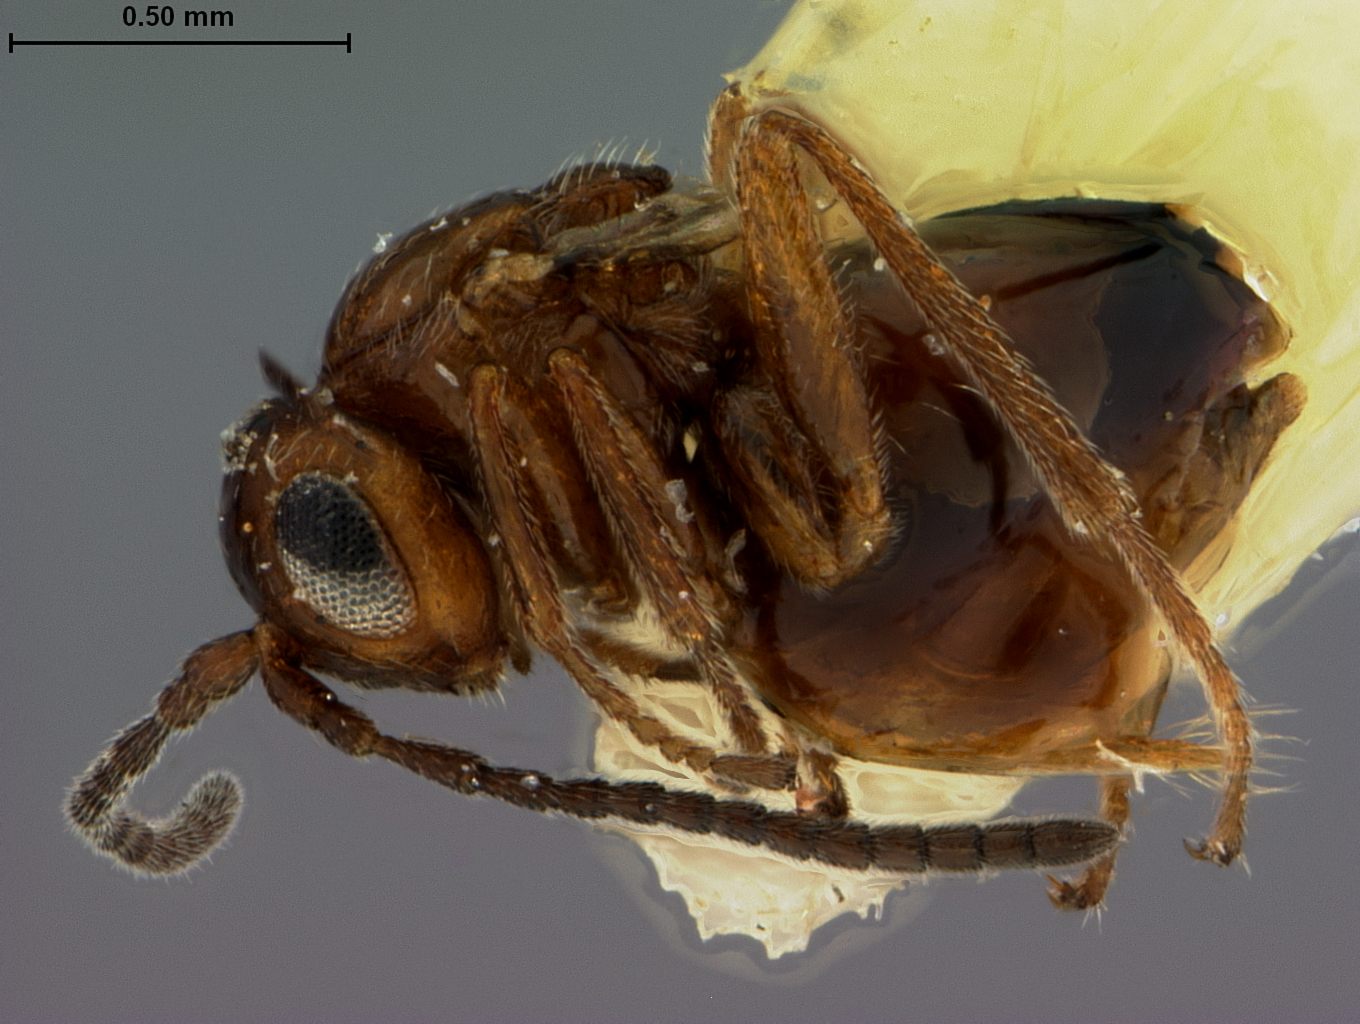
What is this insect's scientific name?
Xanthoteras tuckeri
